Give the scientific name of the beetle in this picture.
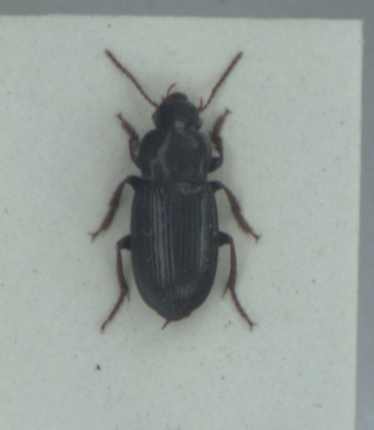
Harpalus attenuatus
